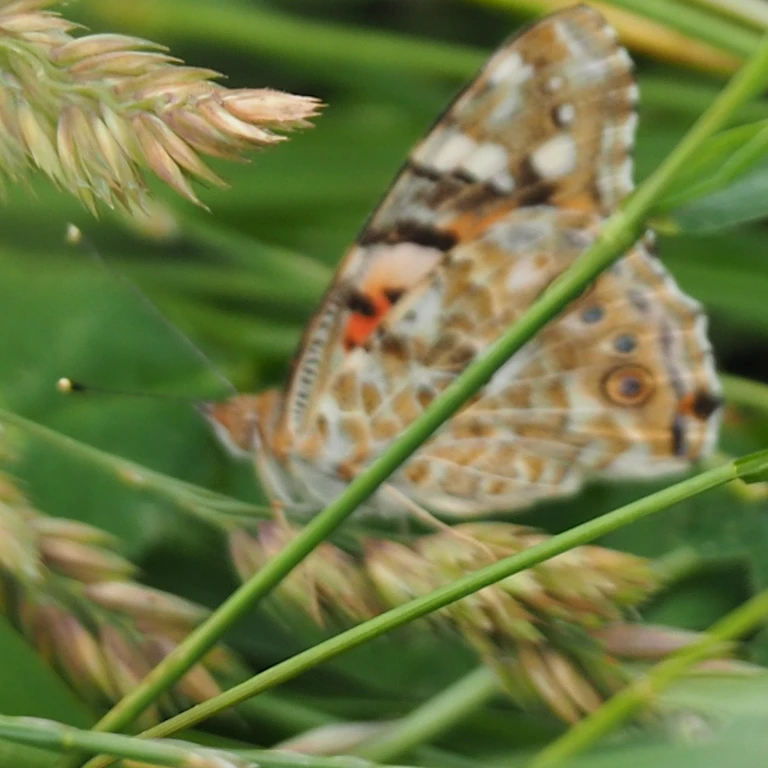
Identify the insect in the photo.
Vanessa cardui
